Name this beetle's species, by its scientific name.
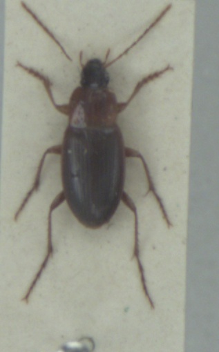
Calathus cinctus
